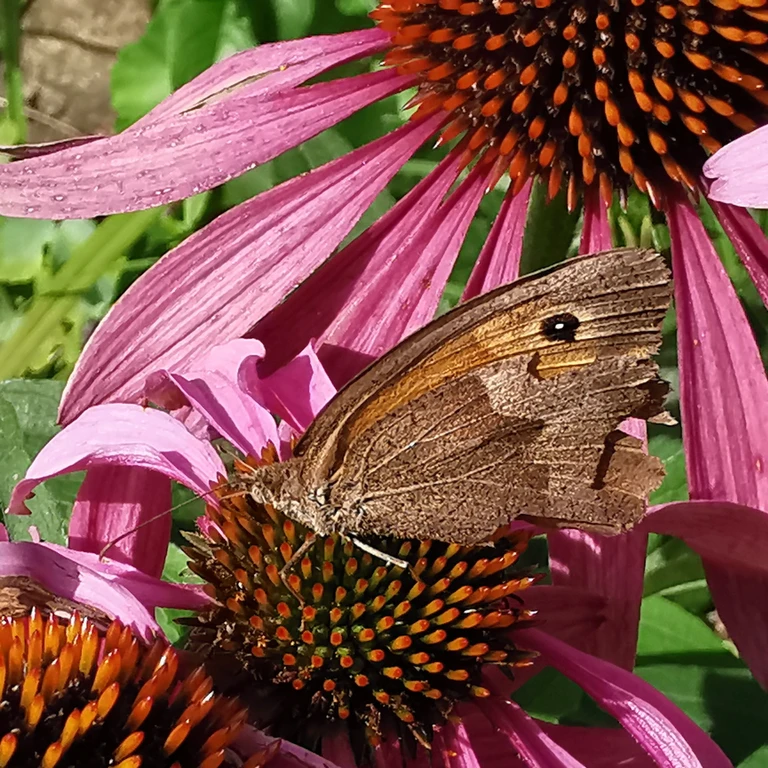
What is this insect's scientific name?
Maniola jurtina
